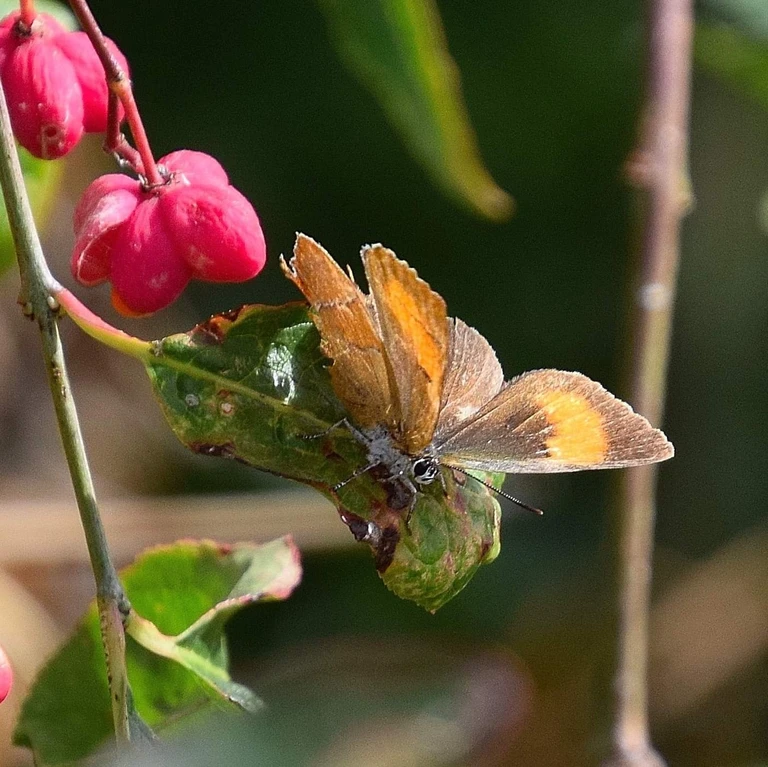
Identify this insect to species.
Thecla betulae
